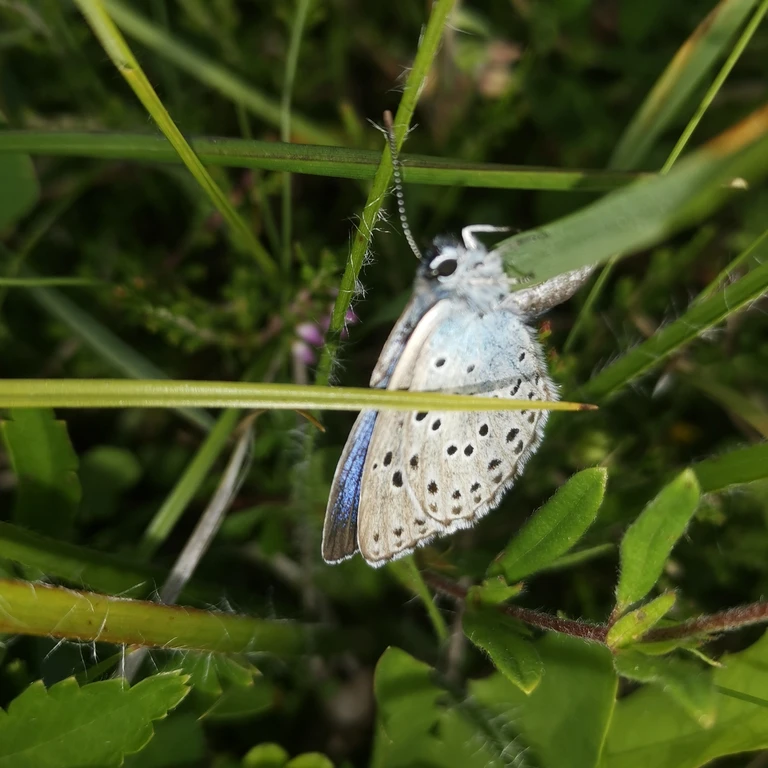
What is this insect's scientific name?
Phengaris arion (also Maculinea arion)
